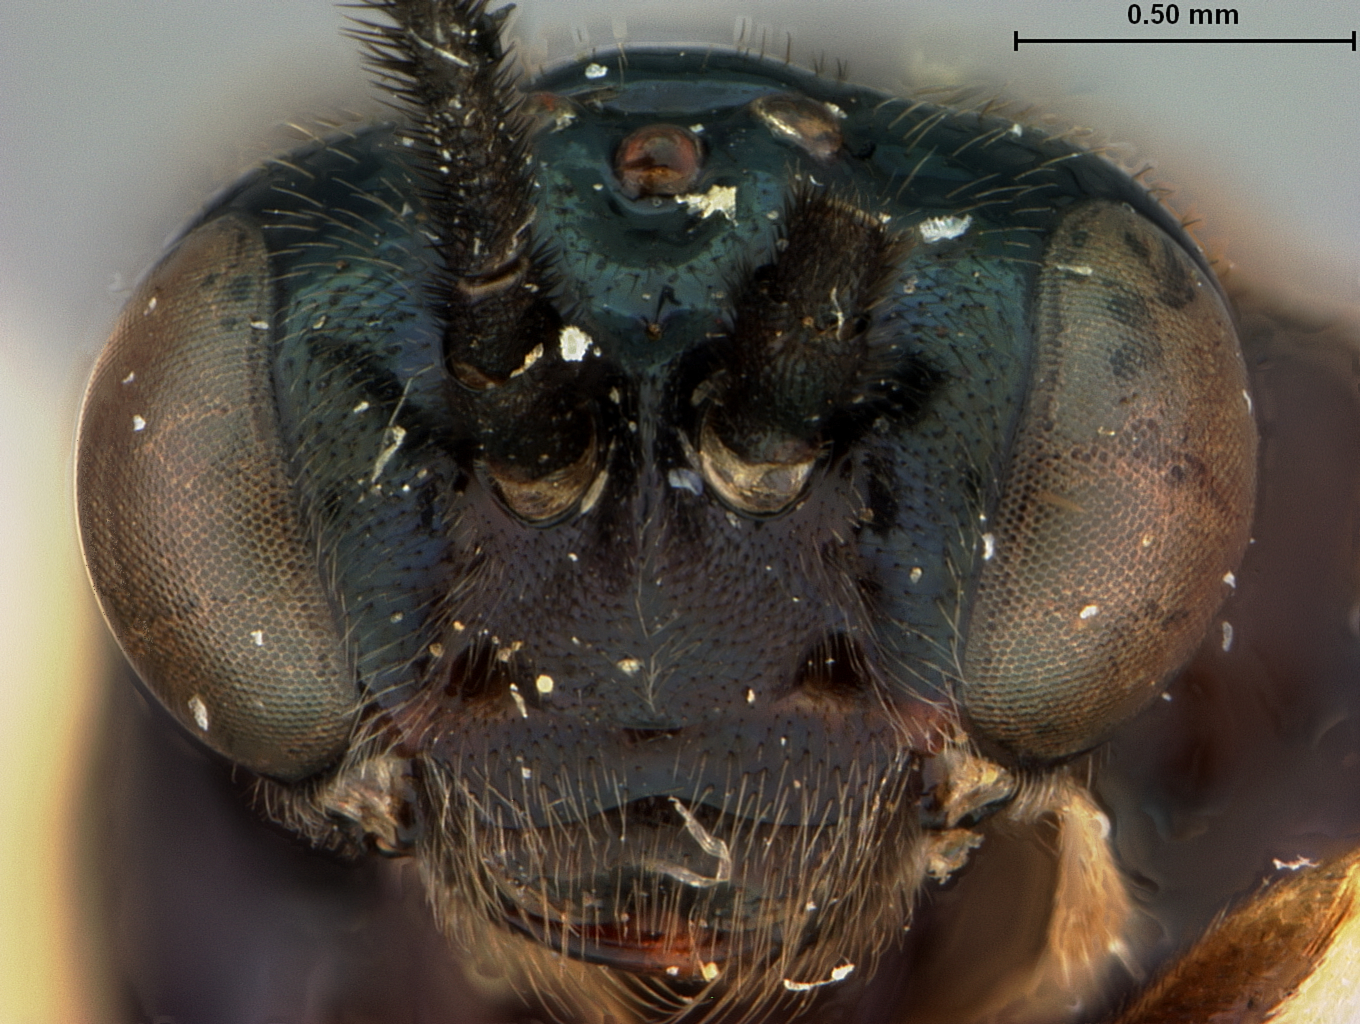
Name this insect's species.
Hemidianeura quidra
